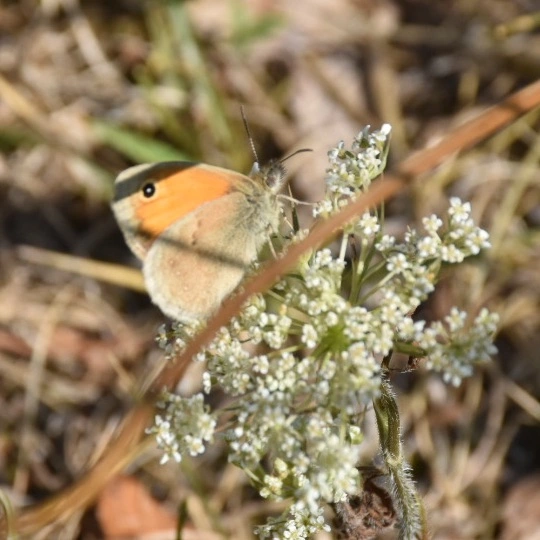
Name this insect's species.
Coenonympha pamphilus
